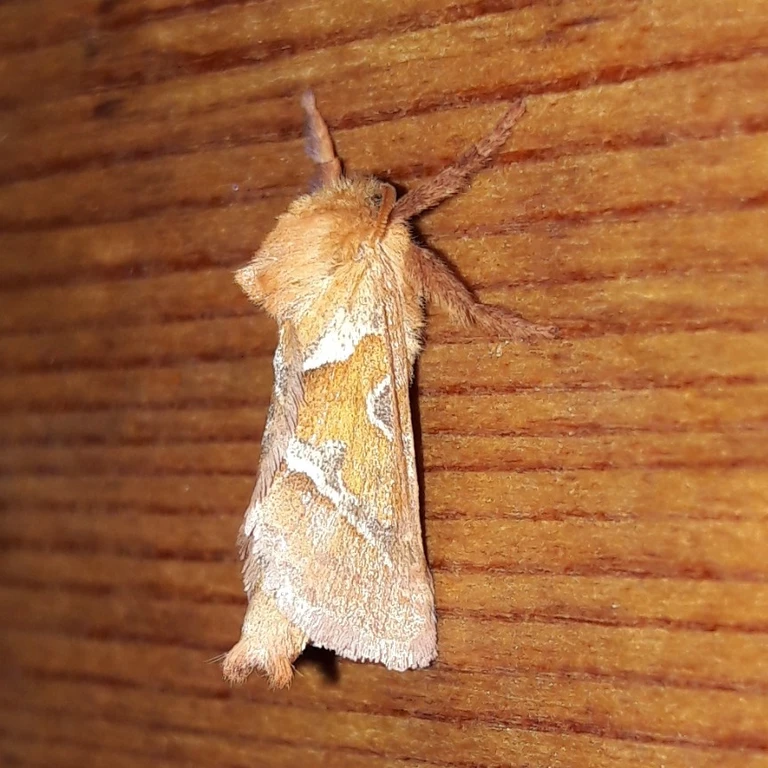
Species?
Triodia sylvina
